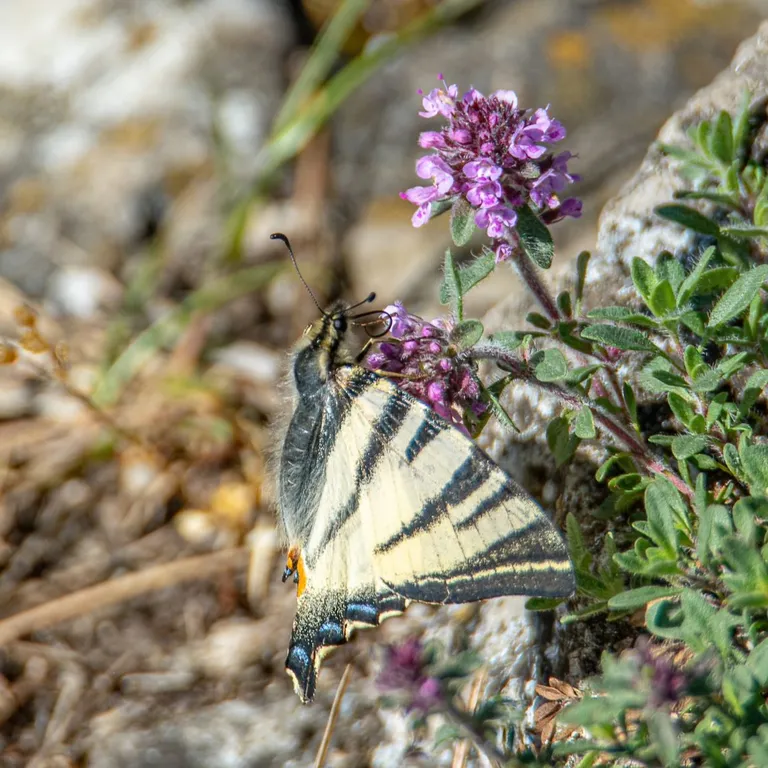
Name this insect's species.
Iphiclides podalirius
